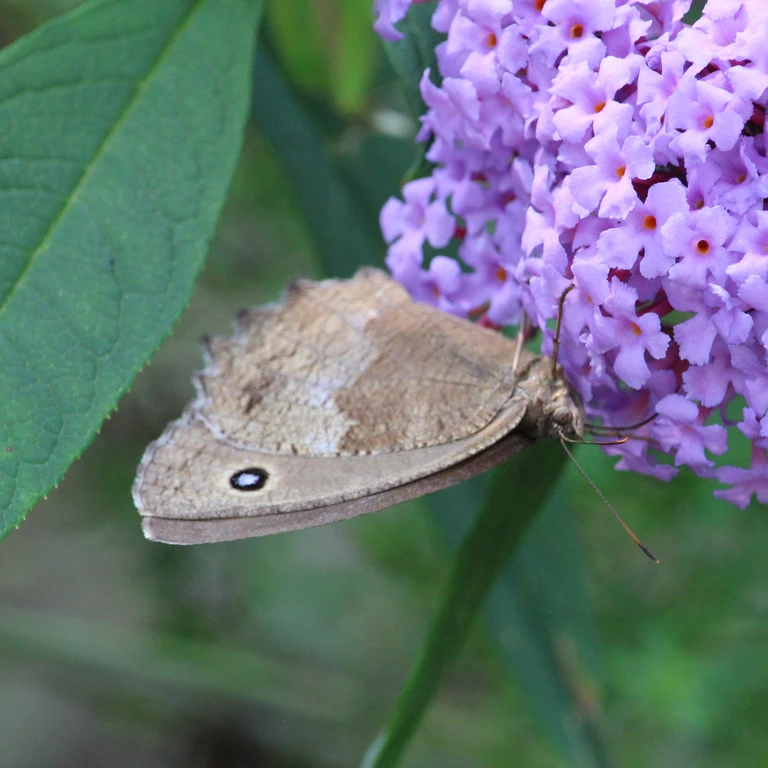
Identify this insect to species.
Minois dryas
